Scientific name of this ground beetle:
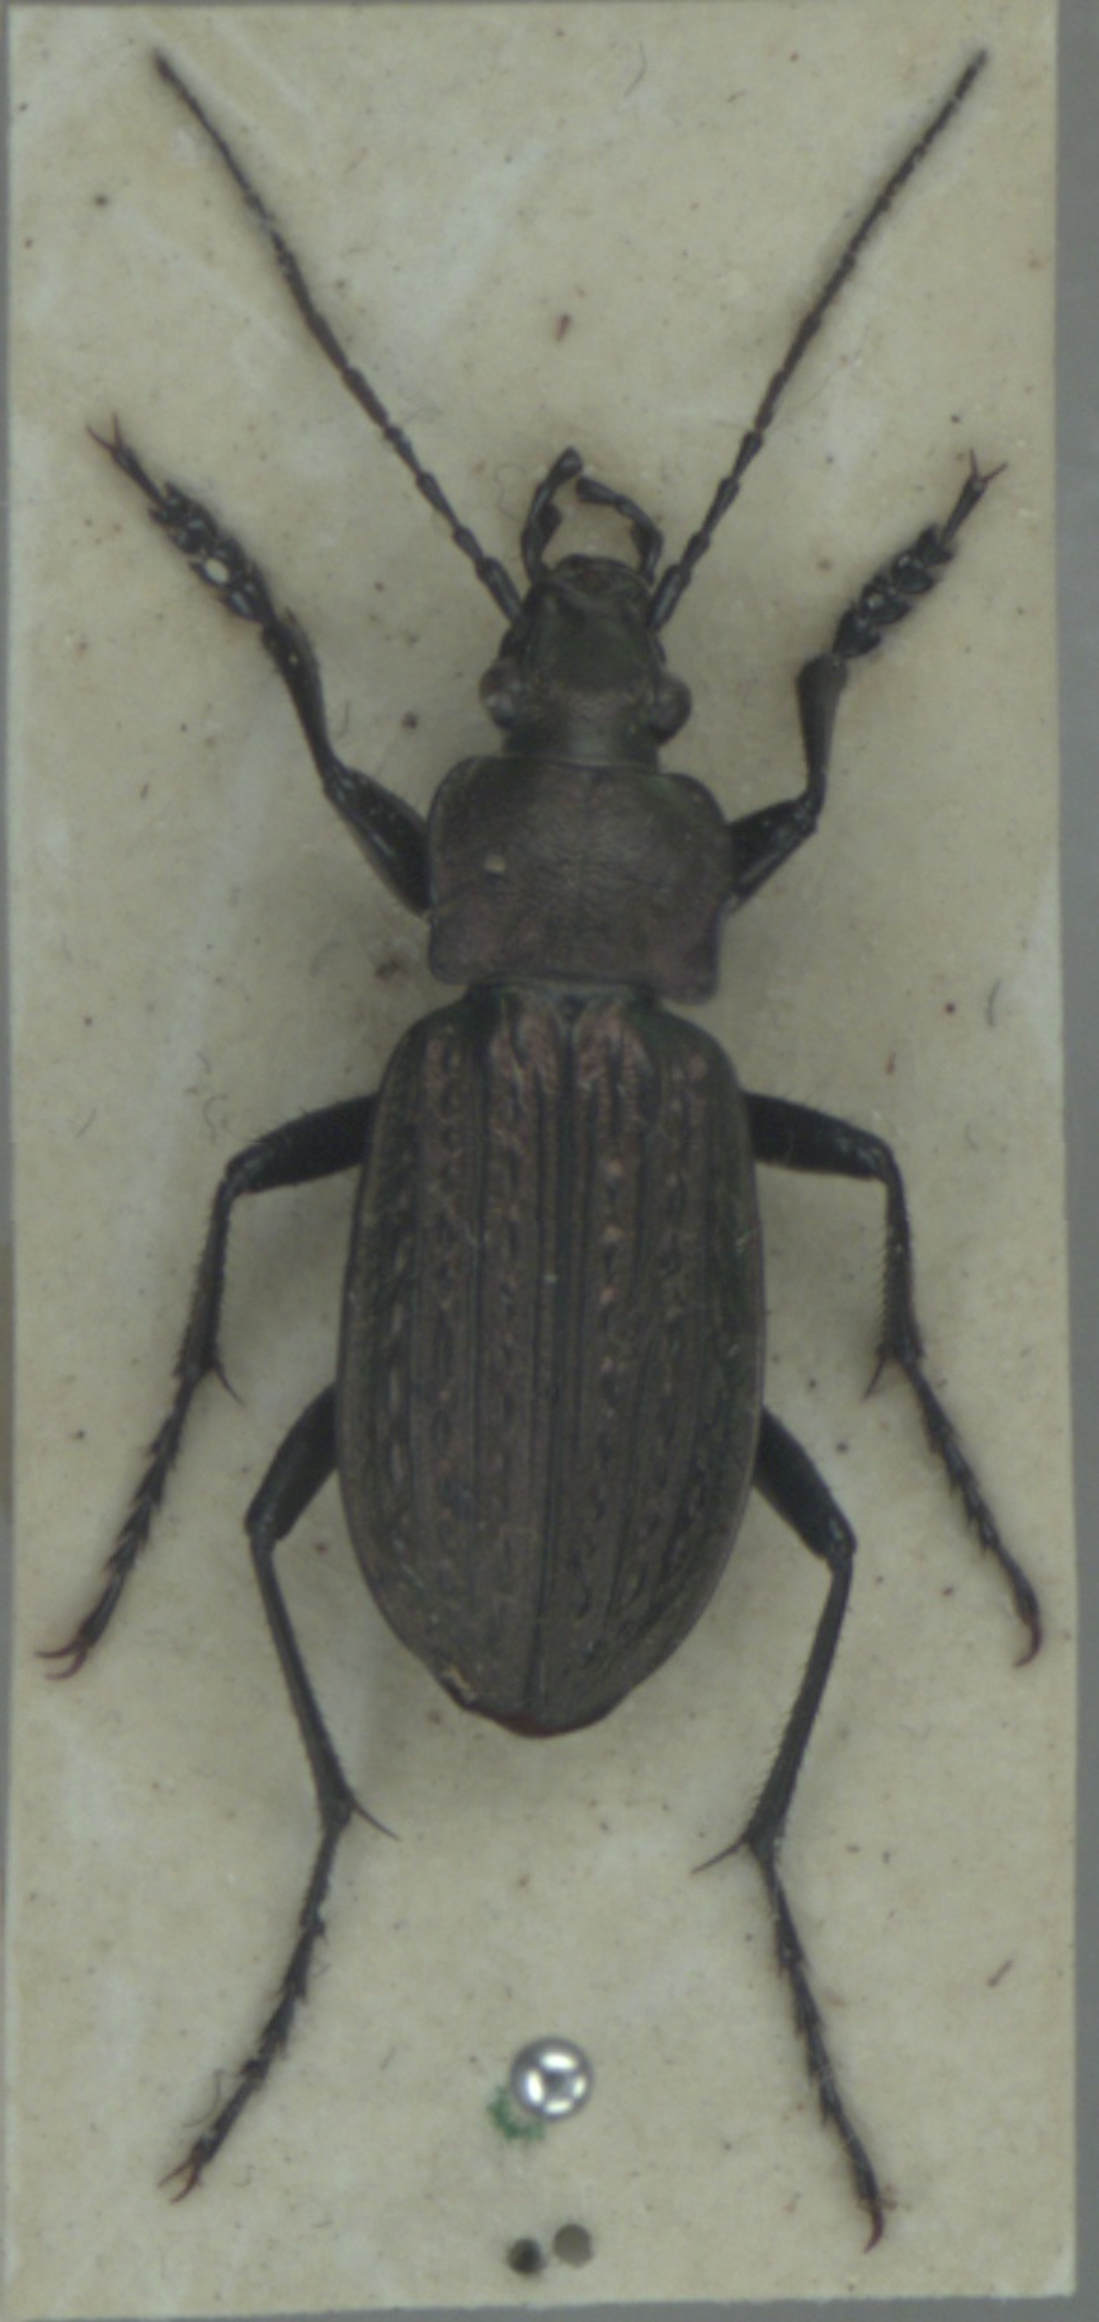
Carabus granulatus
